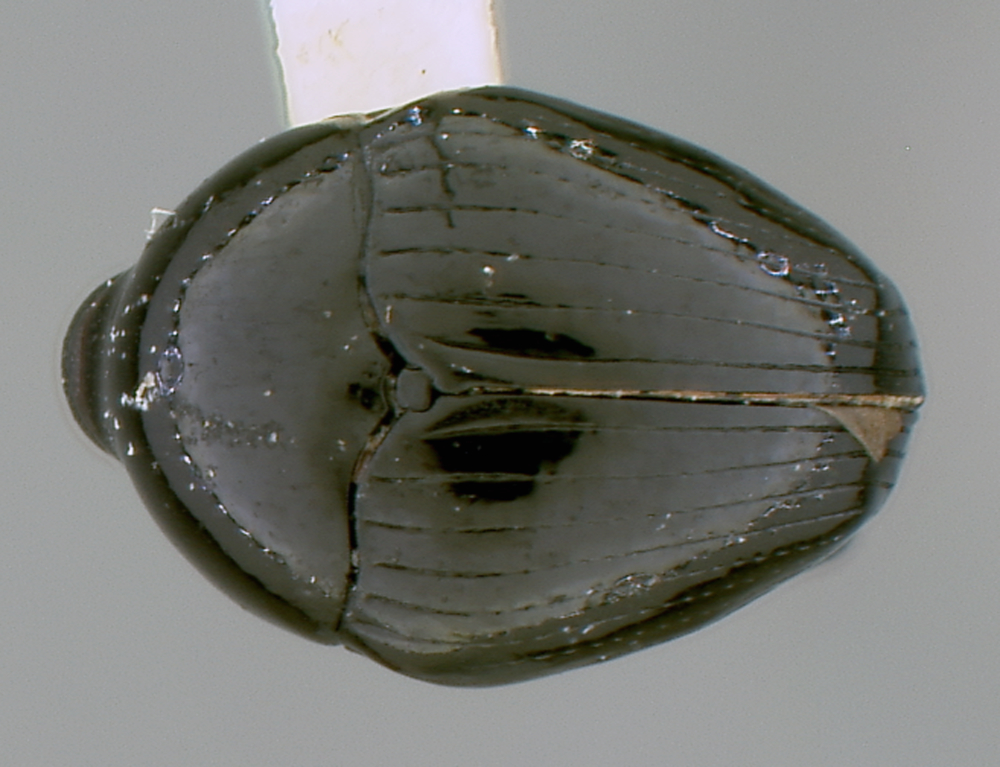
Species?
Hiotus thoracicus
